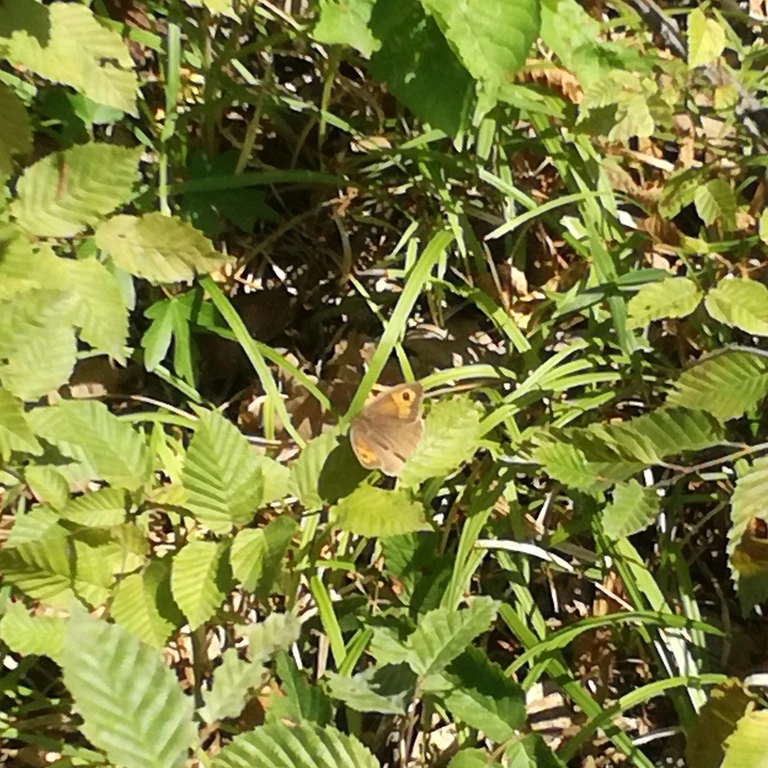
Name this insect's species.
Maniola jurtina
